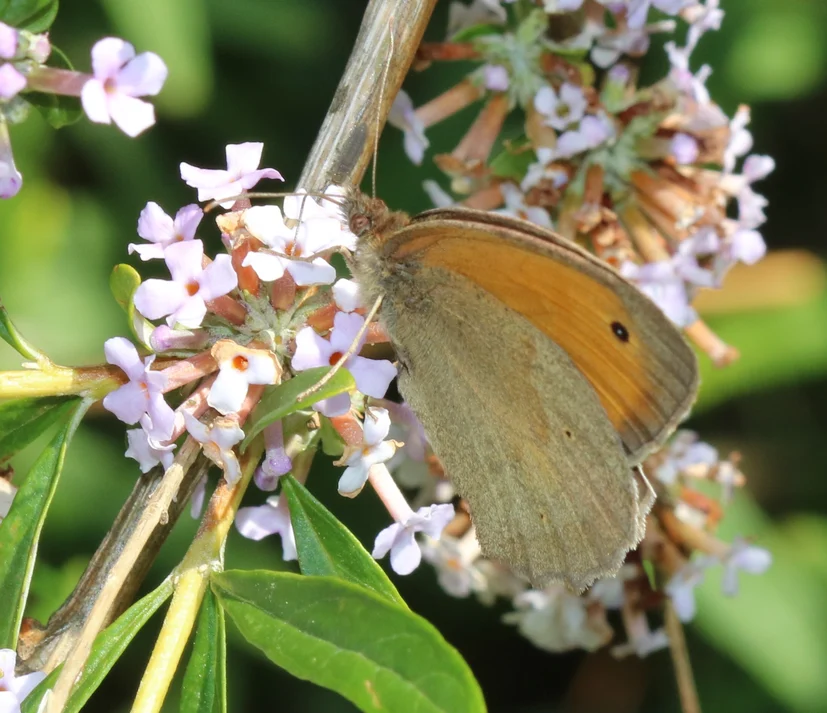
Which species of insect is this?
Maniola jurtina
